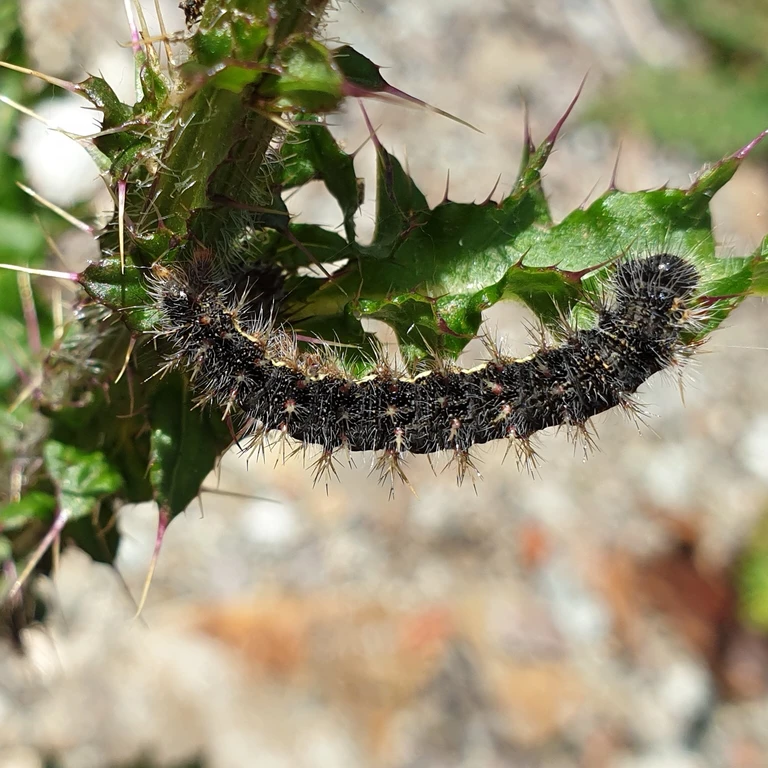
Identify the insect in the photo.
Vanessa cardui
